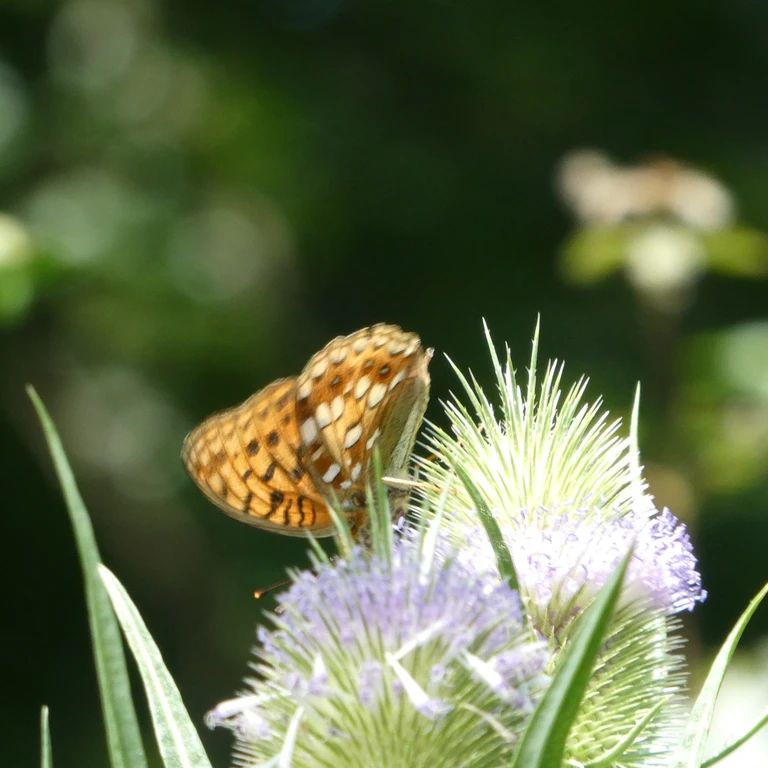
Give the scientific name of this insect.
Fabriciana adippe
